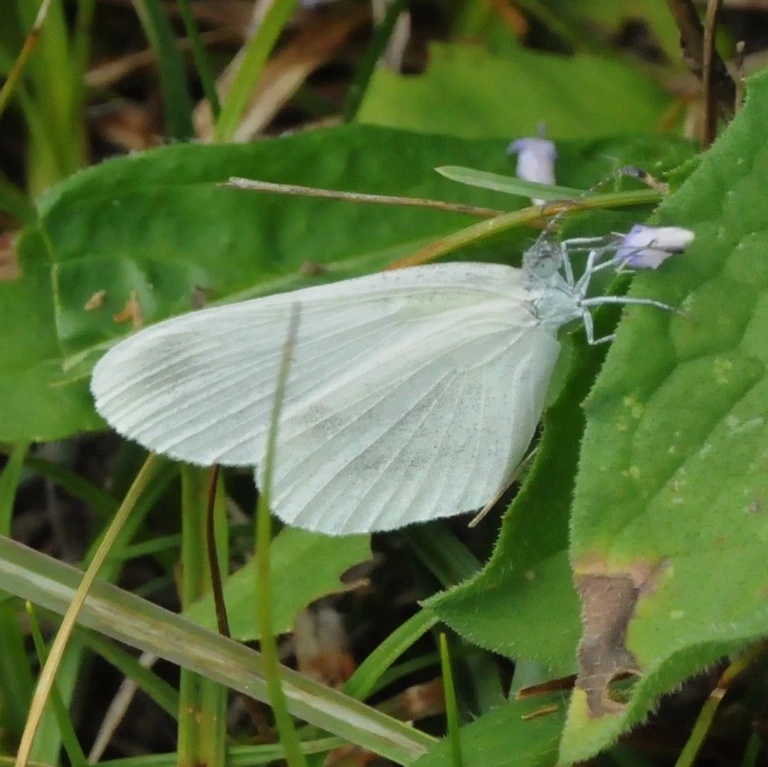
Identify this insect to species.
Leptidea sinapis/juvernica
